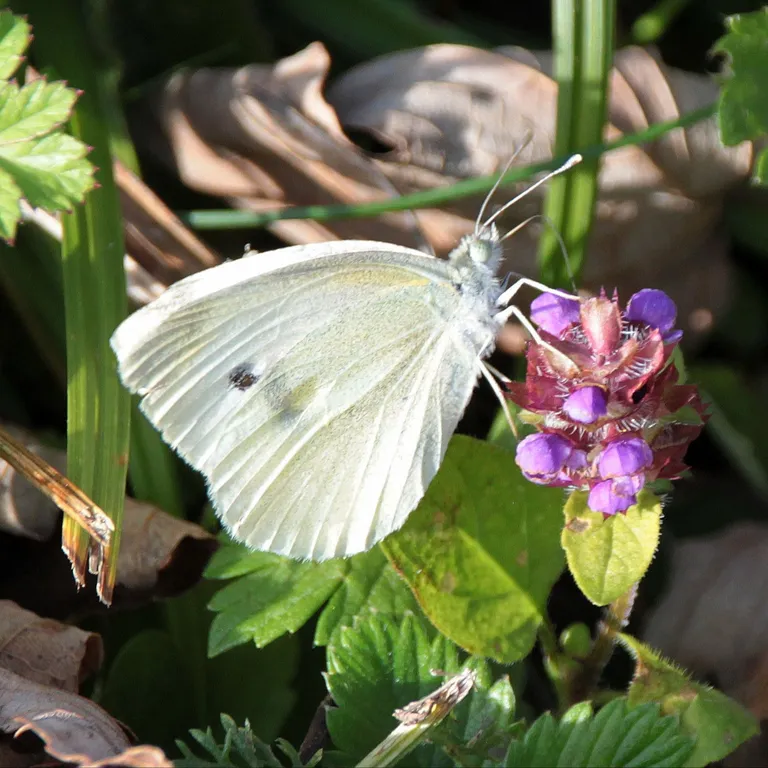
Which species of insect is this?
Pieris rapae
